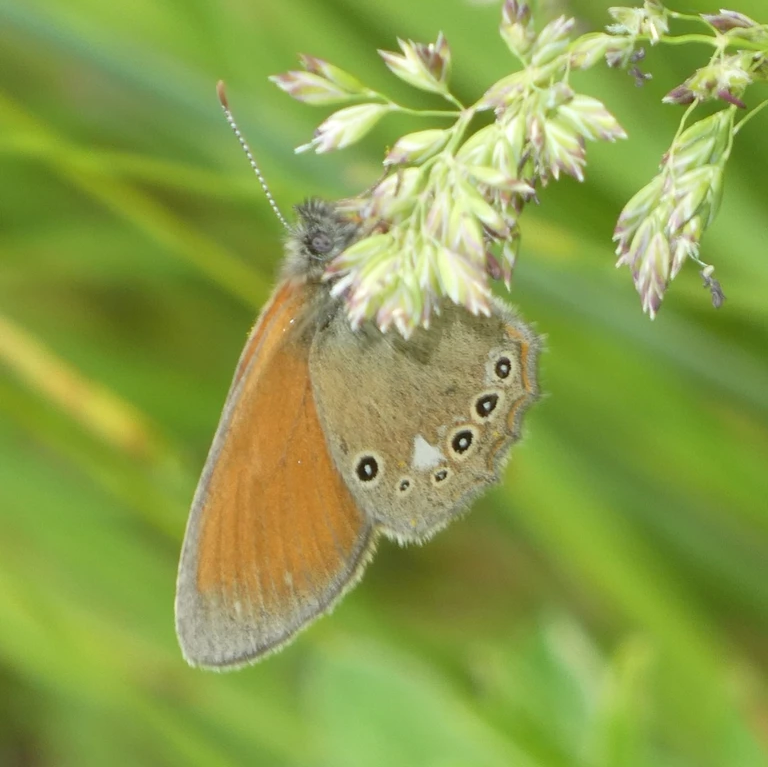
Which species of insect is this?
Coenonympha glycerion (also Coenonympha iphis)
